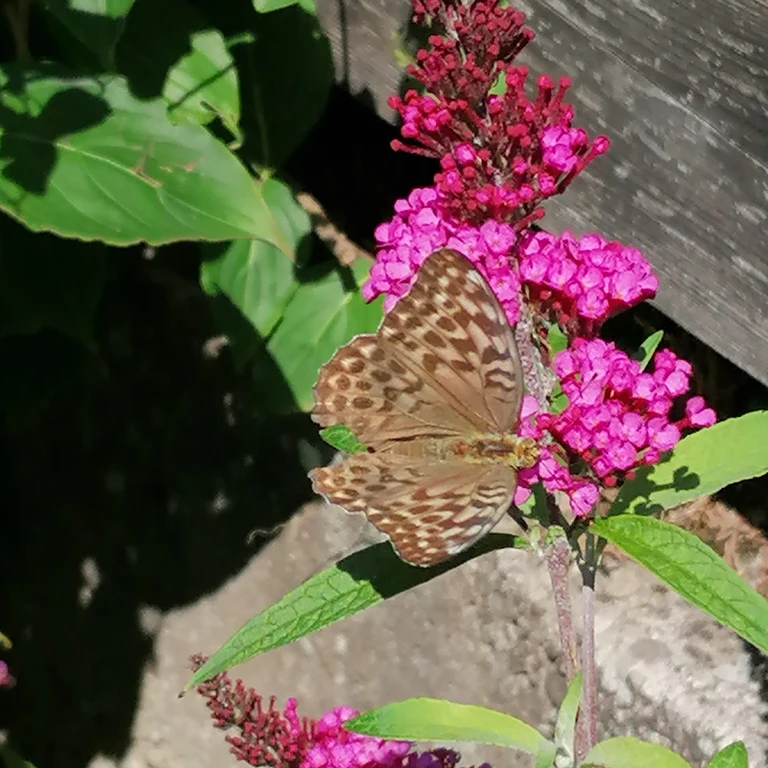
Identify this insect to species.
Argynnis paphia
